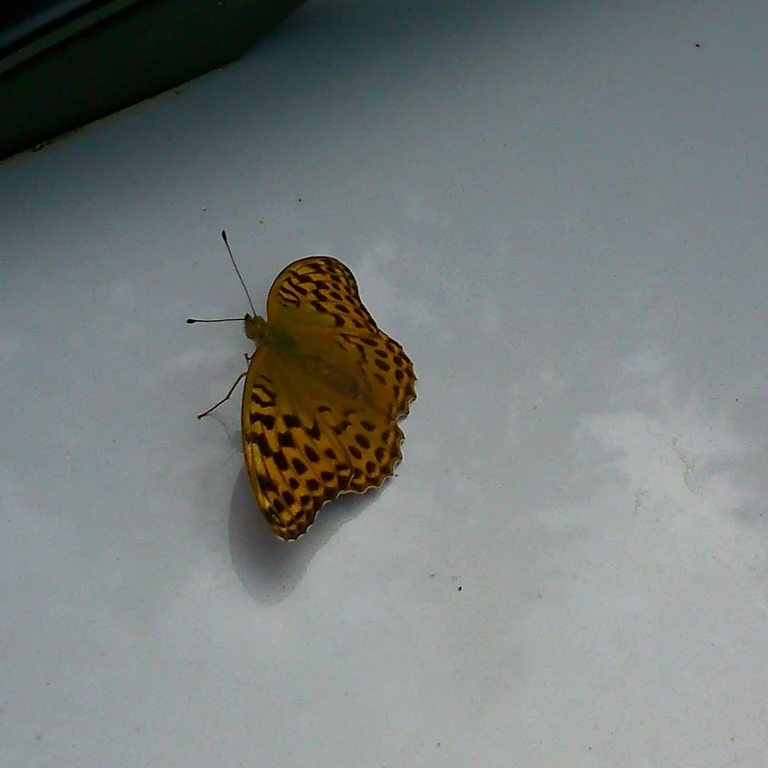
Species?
Argynnis paphia
